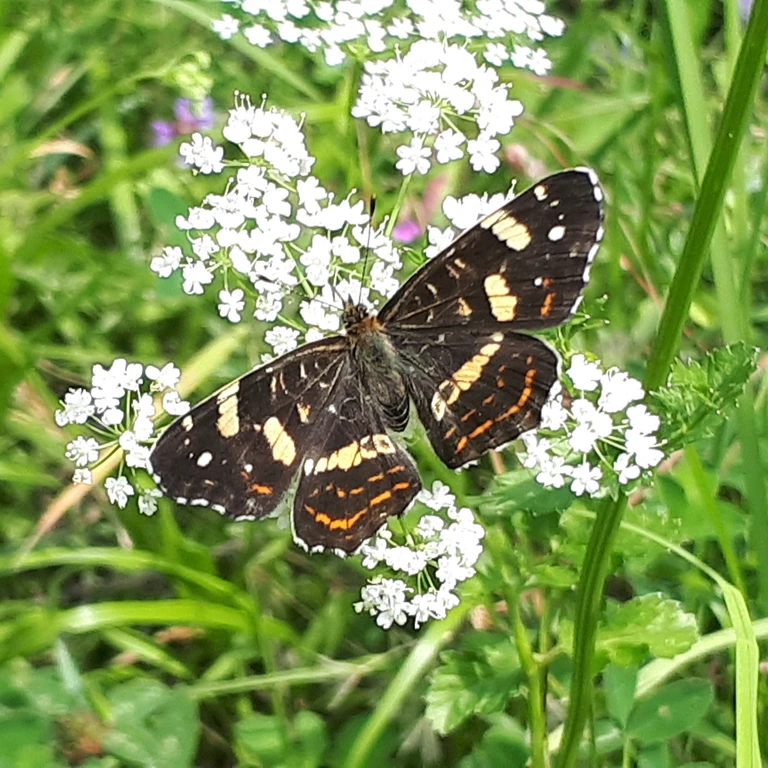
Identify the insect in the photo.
Araschnia levana
